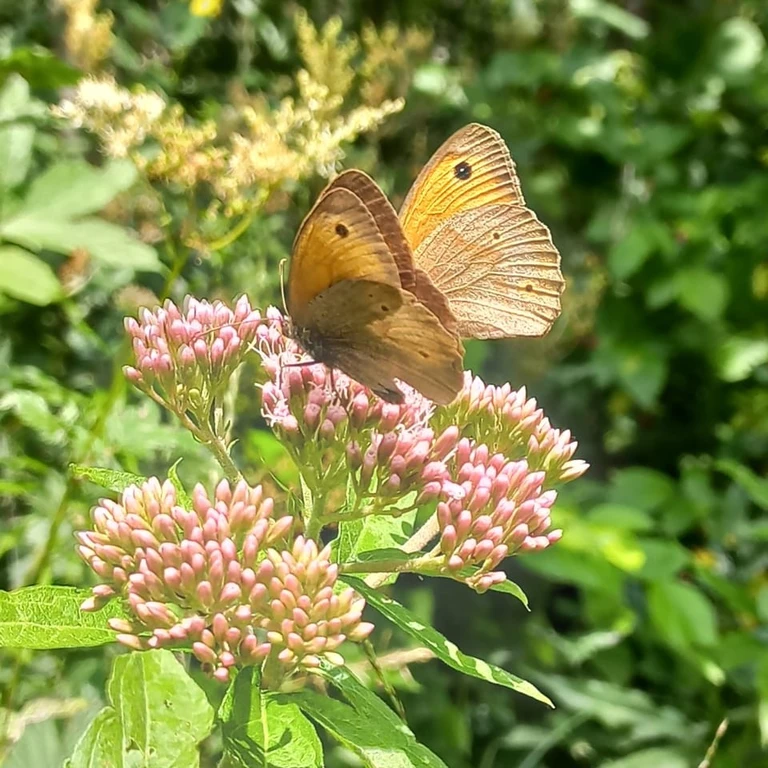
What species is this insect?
Maniola jurtina
